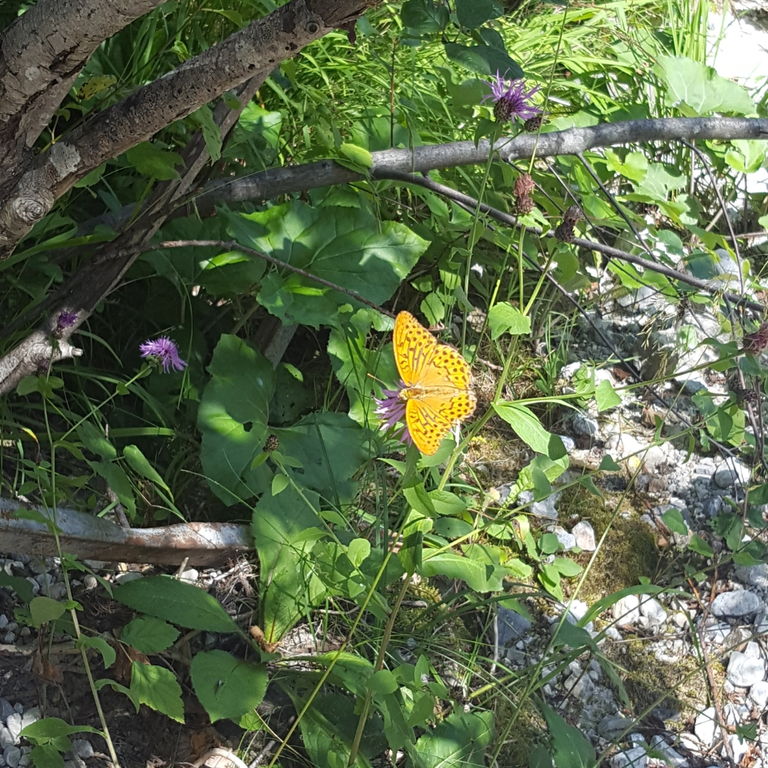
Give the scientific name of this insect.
Argynnis paphia
